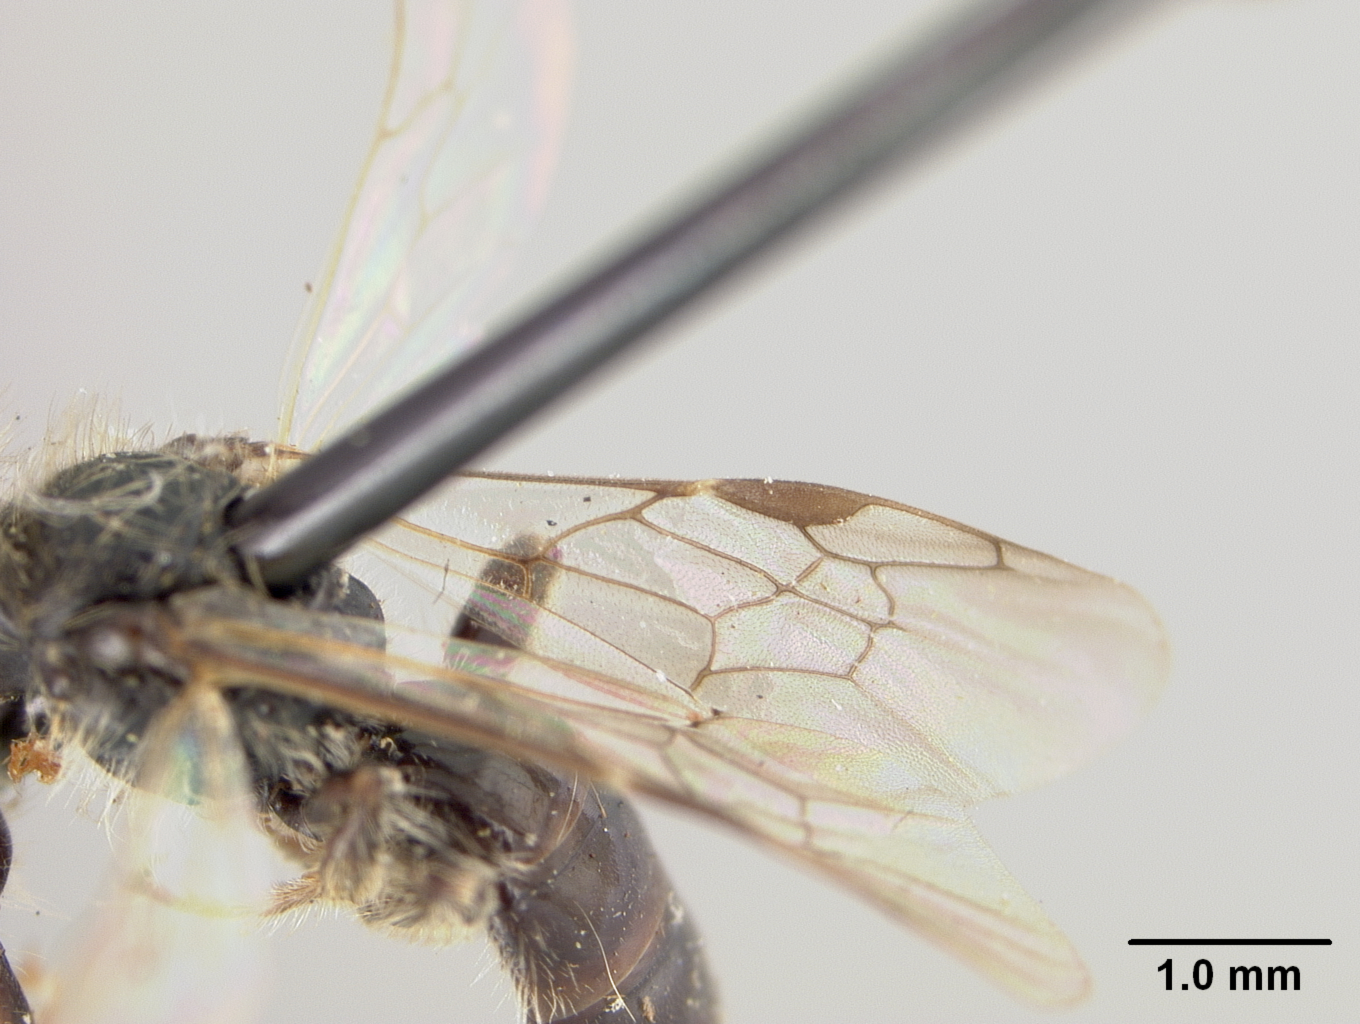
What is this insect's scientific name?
Panurginus crawfordi
